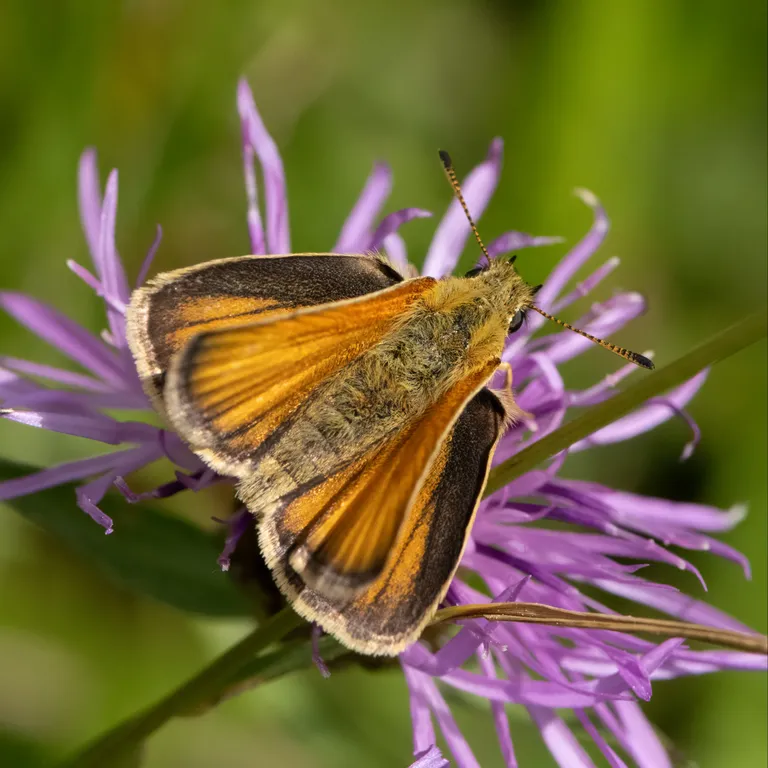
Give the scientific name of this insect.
Thymelicus lineola
